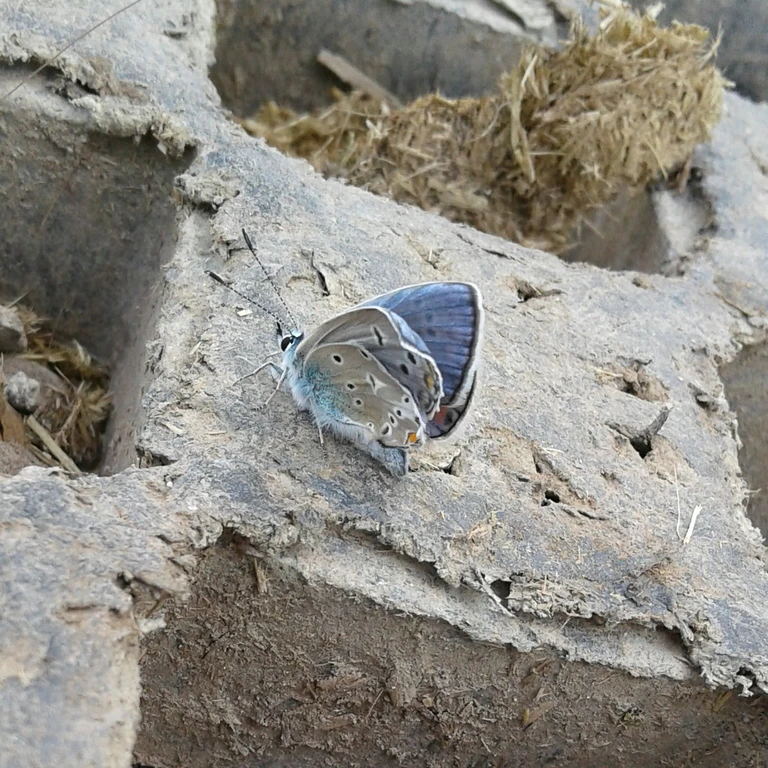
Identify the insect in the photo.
Polyommatus icarus
